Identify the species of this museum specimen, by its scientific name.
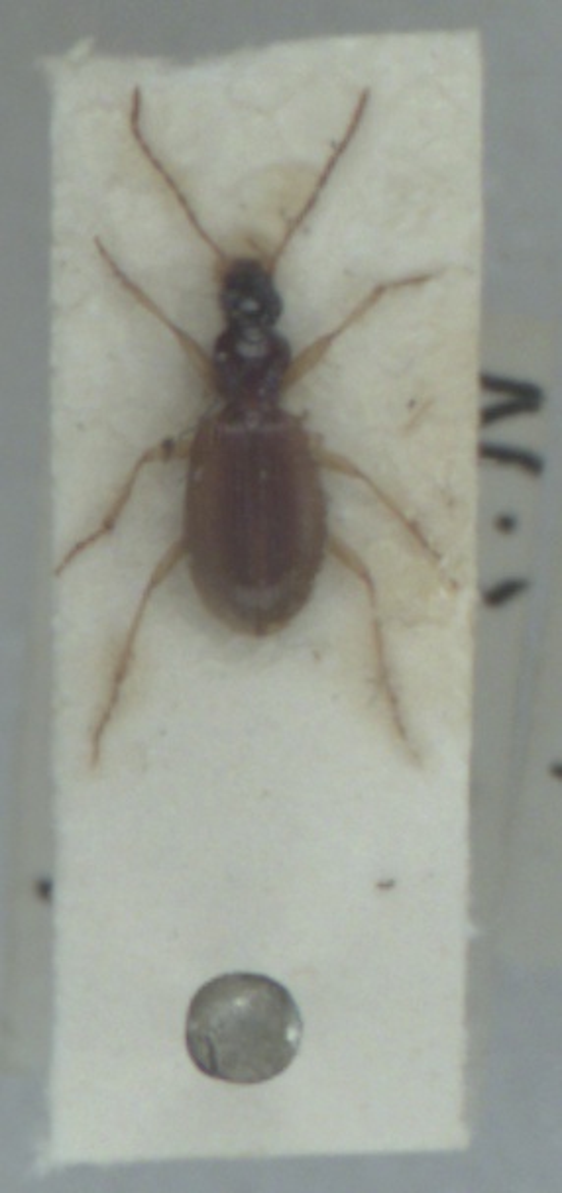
Oxypselaphus obscurus
